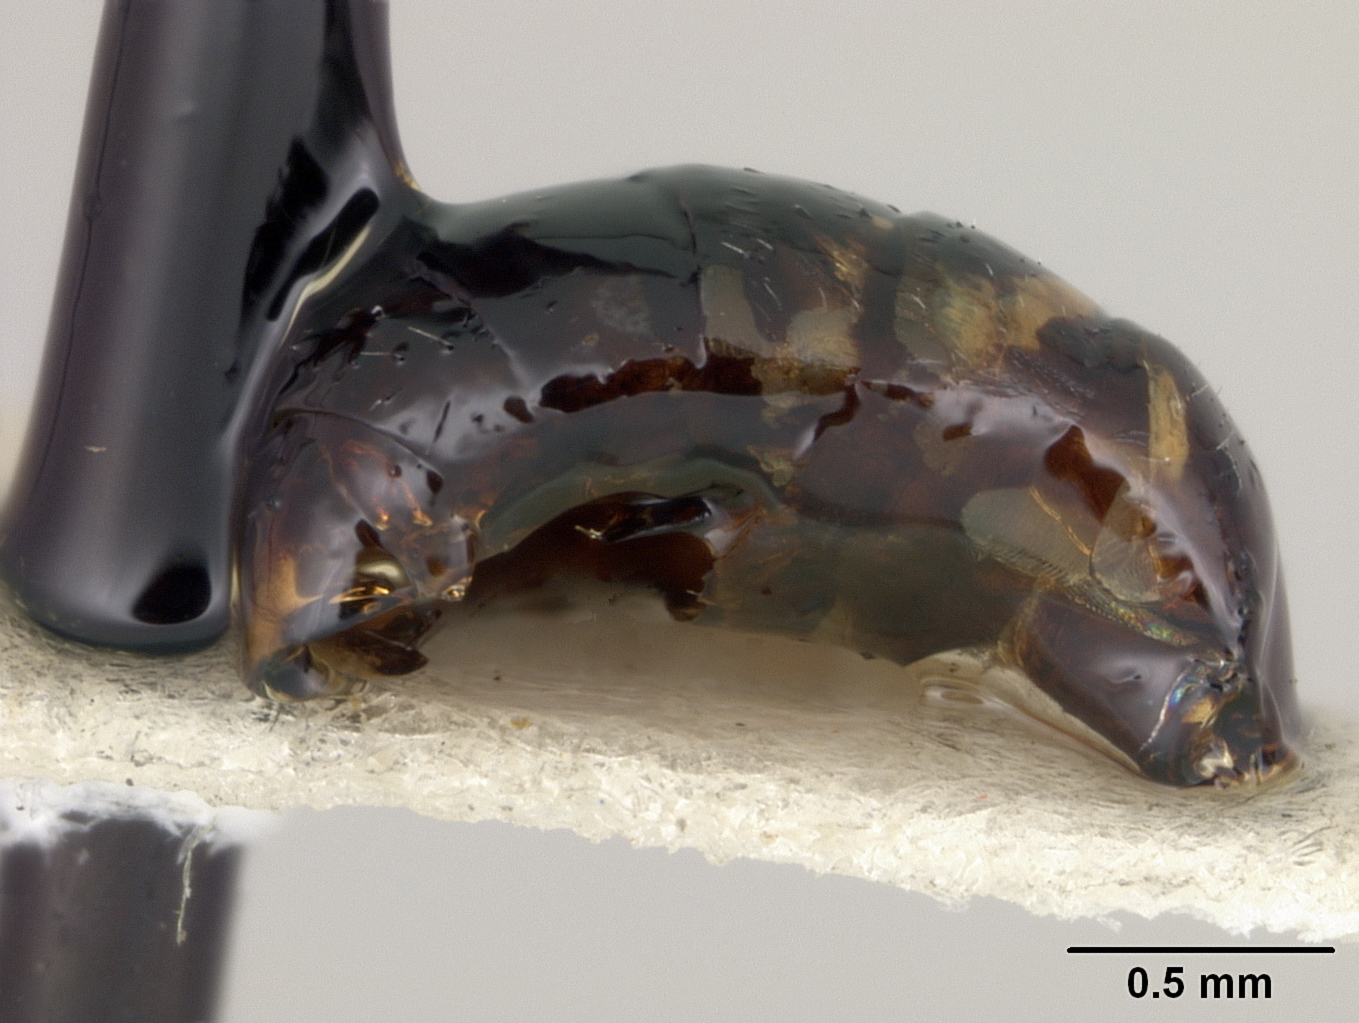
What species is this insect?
Perdita nevadensis
